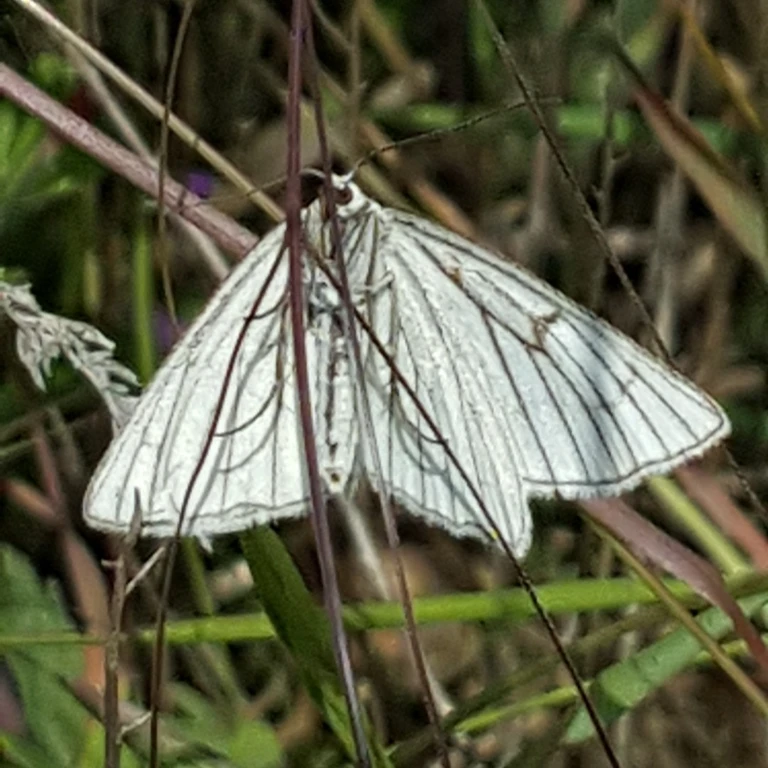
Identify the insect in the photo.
Siona lineata
